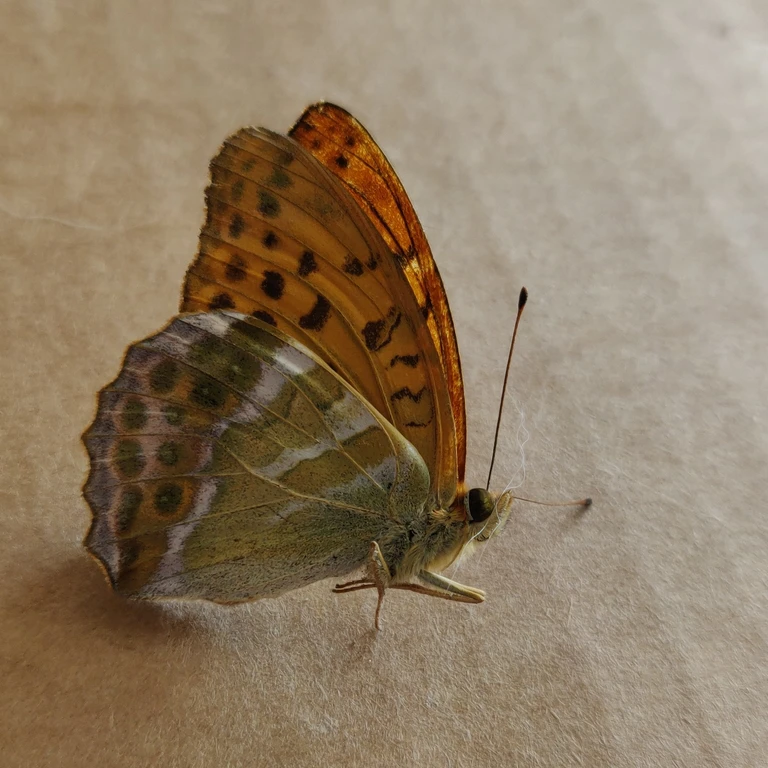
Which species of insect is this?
Argynnis paphia
